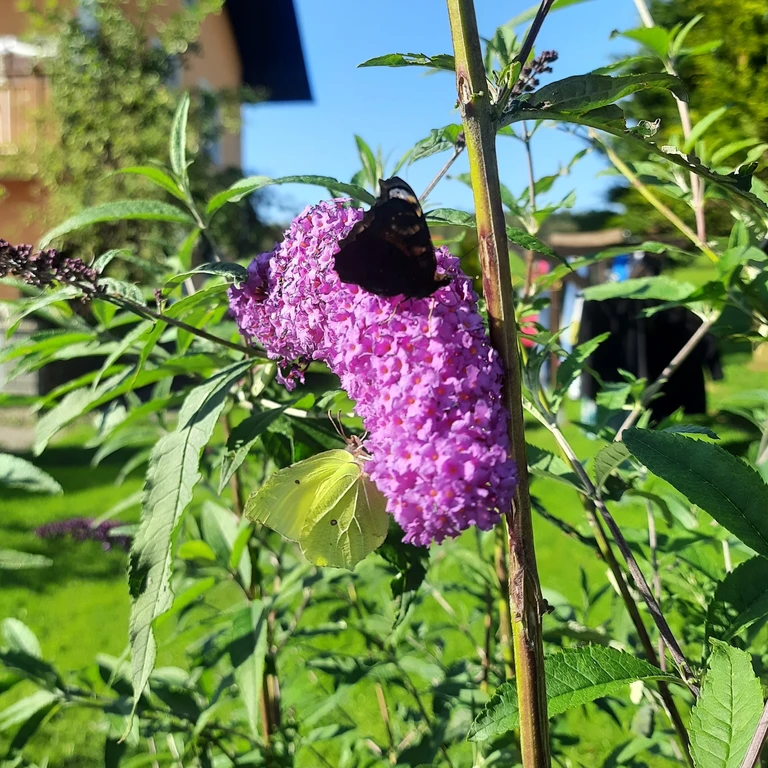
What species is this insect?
Gonepteryx rhamni
